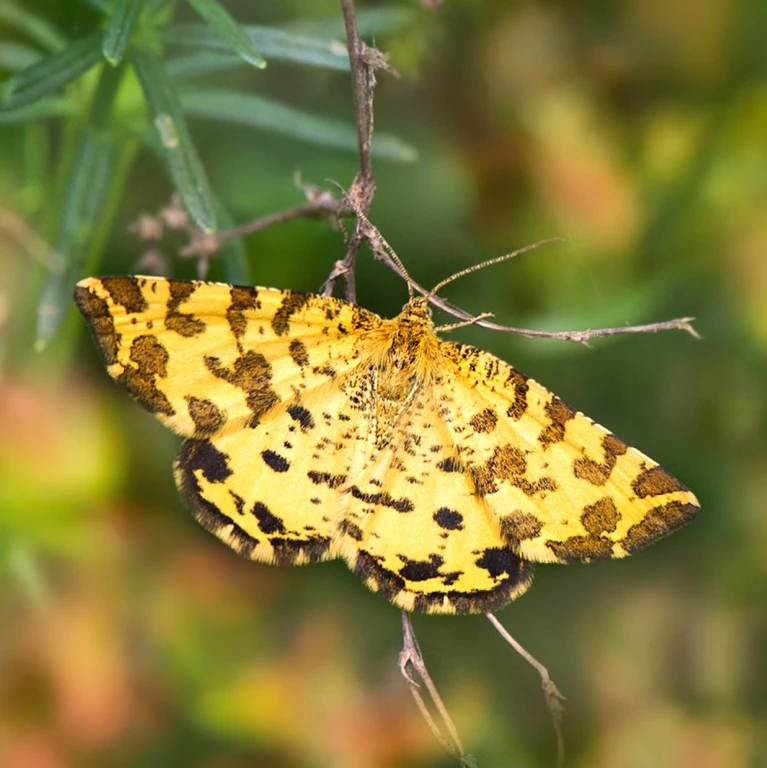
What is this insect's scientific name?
Pseudopanthera macularia
